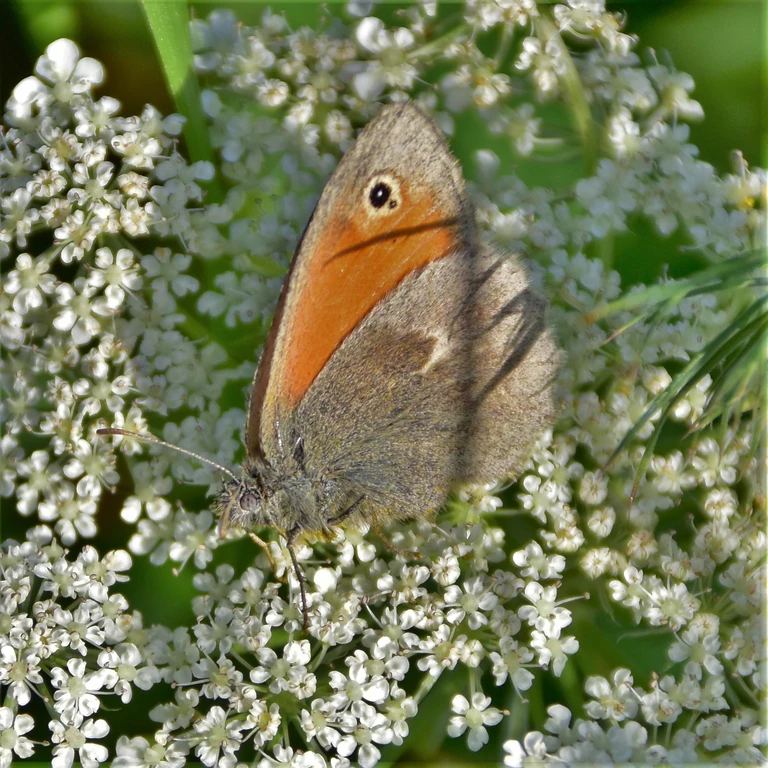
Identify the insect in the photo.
Coenonympha pamphilus
